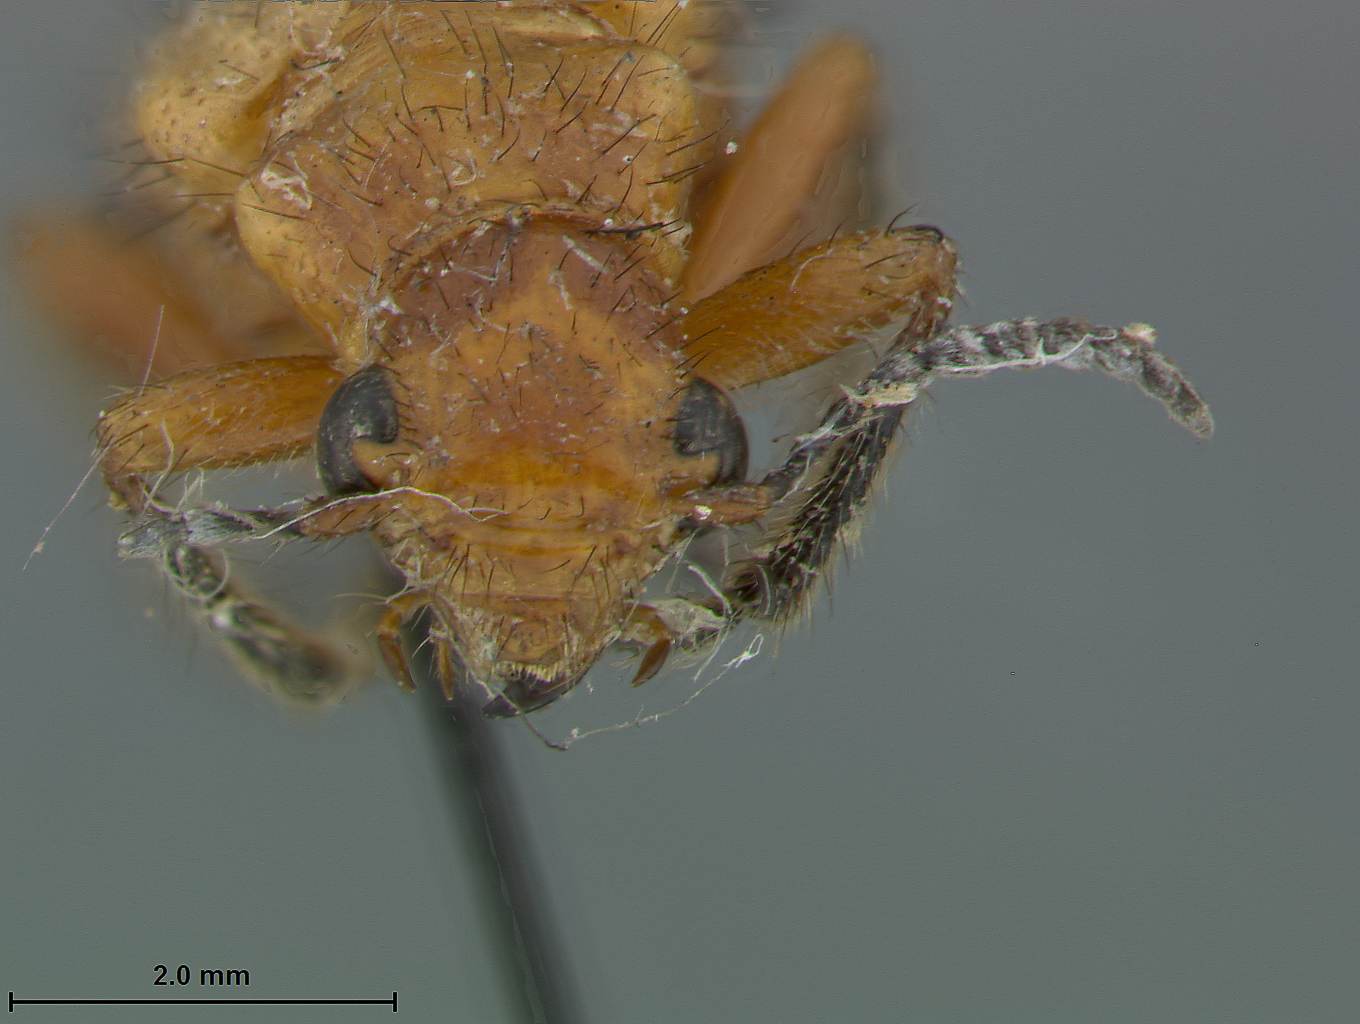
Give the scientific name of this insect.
Leucastea ertli
